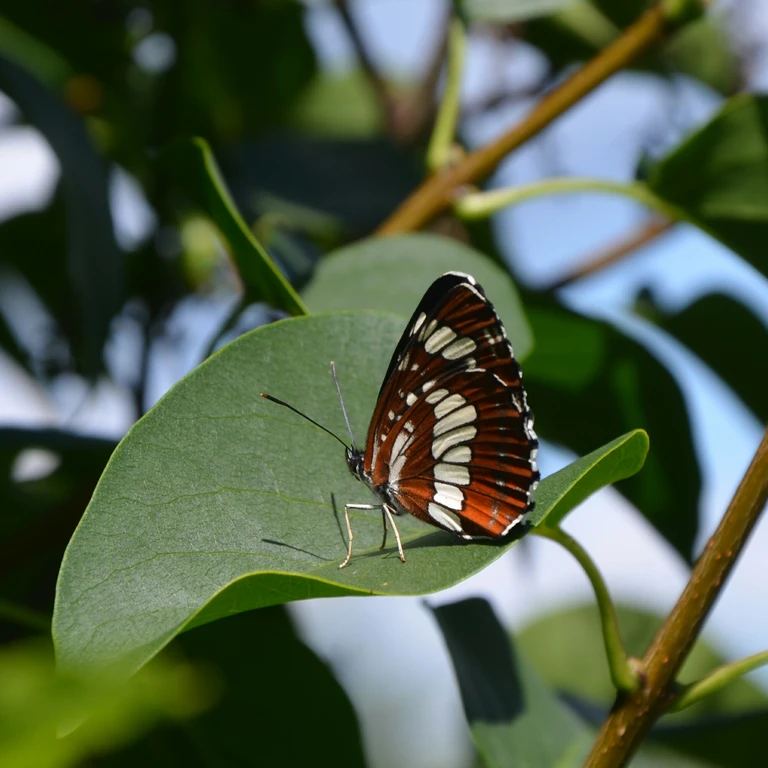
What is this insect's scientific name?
Neptis rivularis
